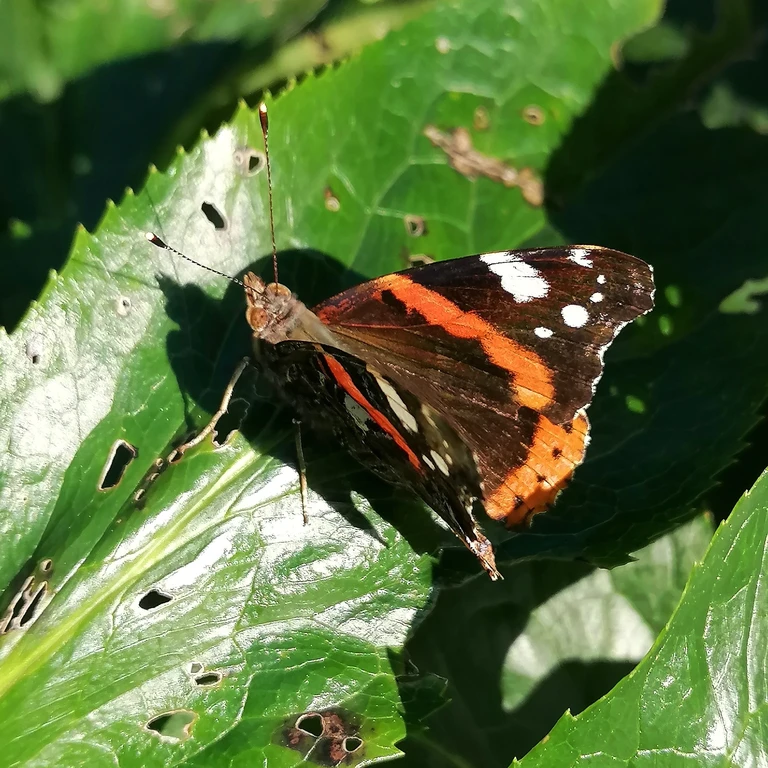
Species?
Vanessa atalanta
